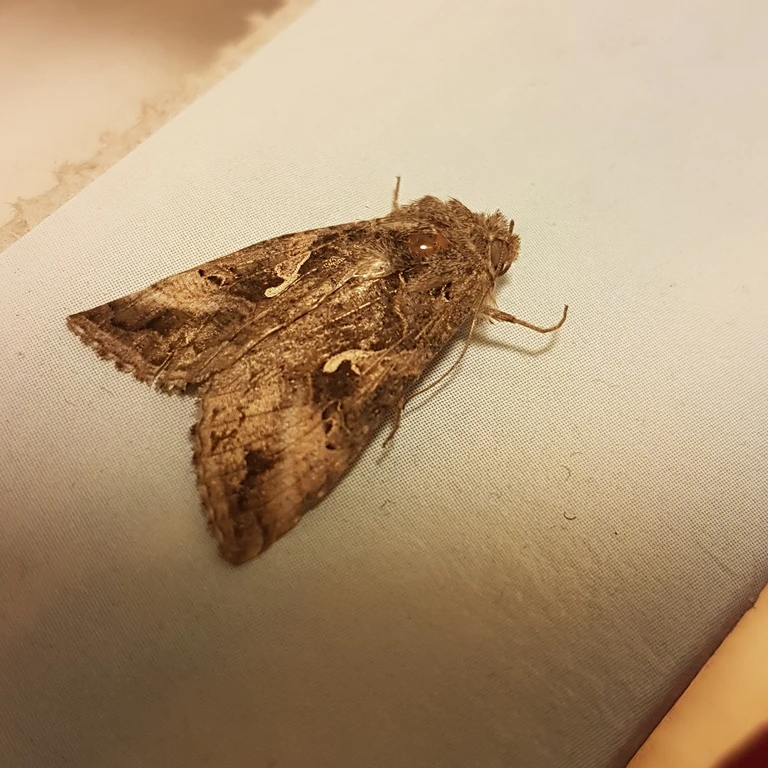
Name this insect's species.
Autographa gamma
